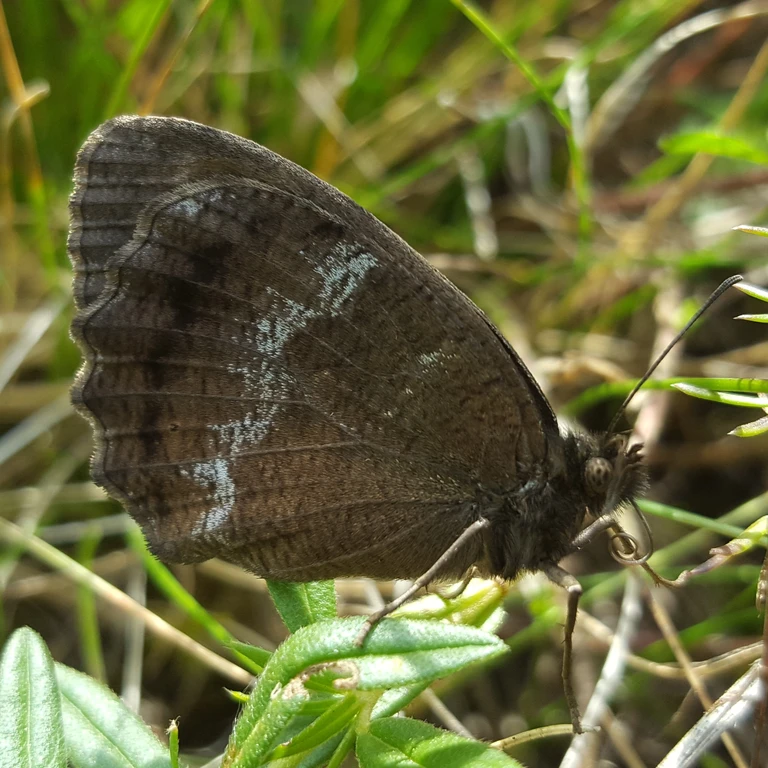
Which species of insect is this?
Minois dryas
